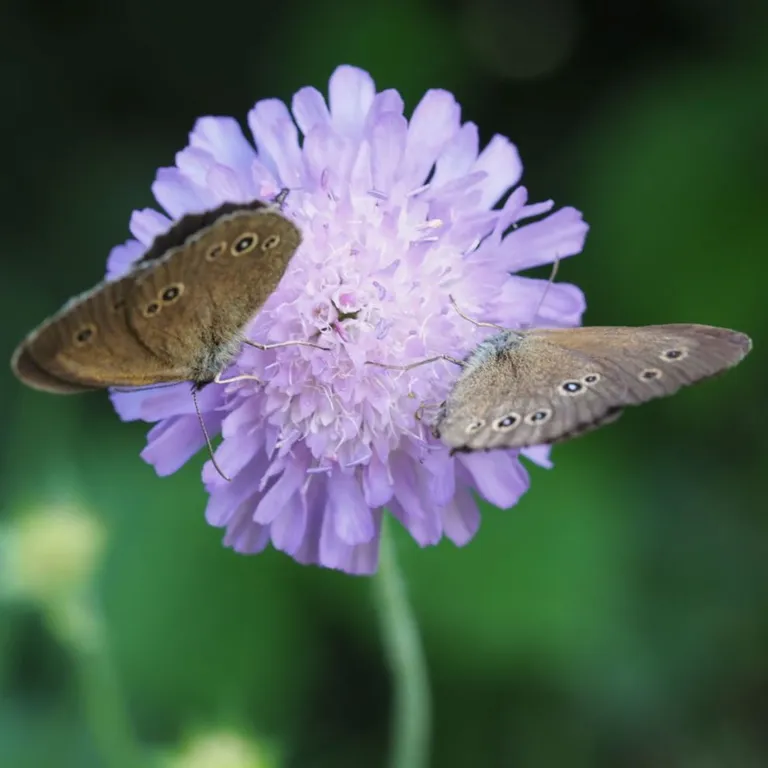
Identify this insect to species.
Aphantopus hyperantus
